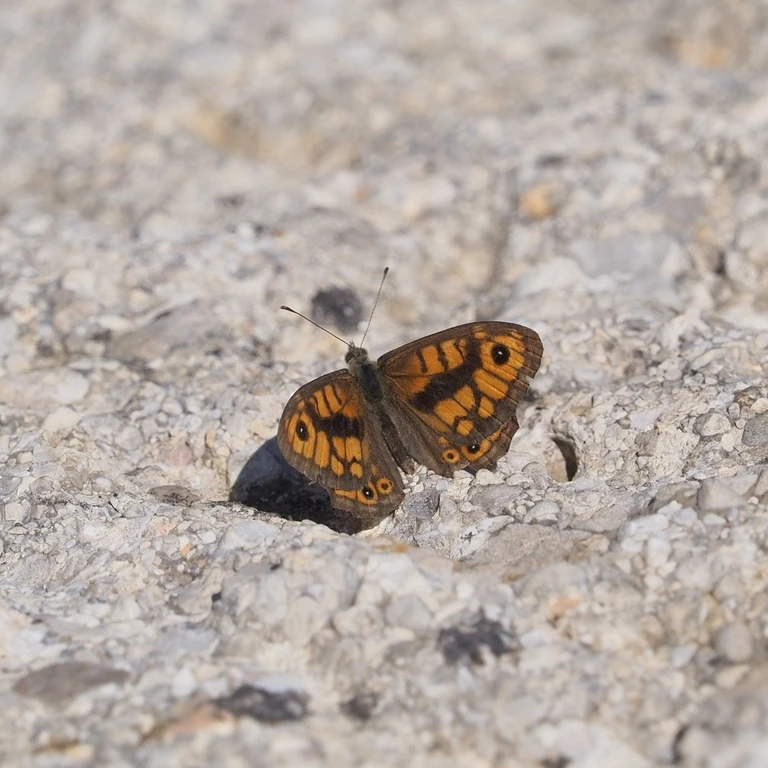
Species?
Lasiommata megera (also Pararge megera)
